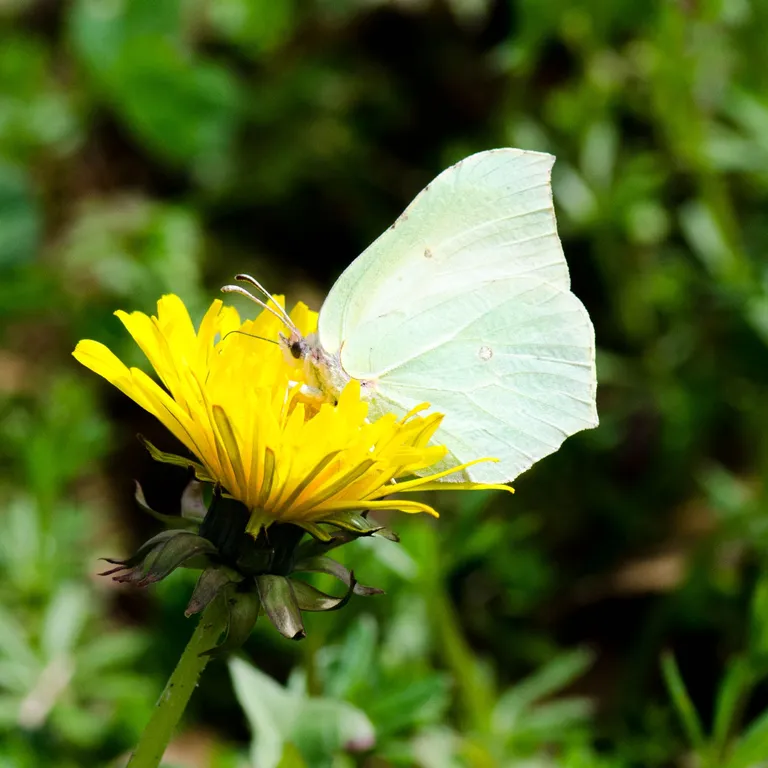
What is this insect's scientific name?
Gonepteryx rhamni
